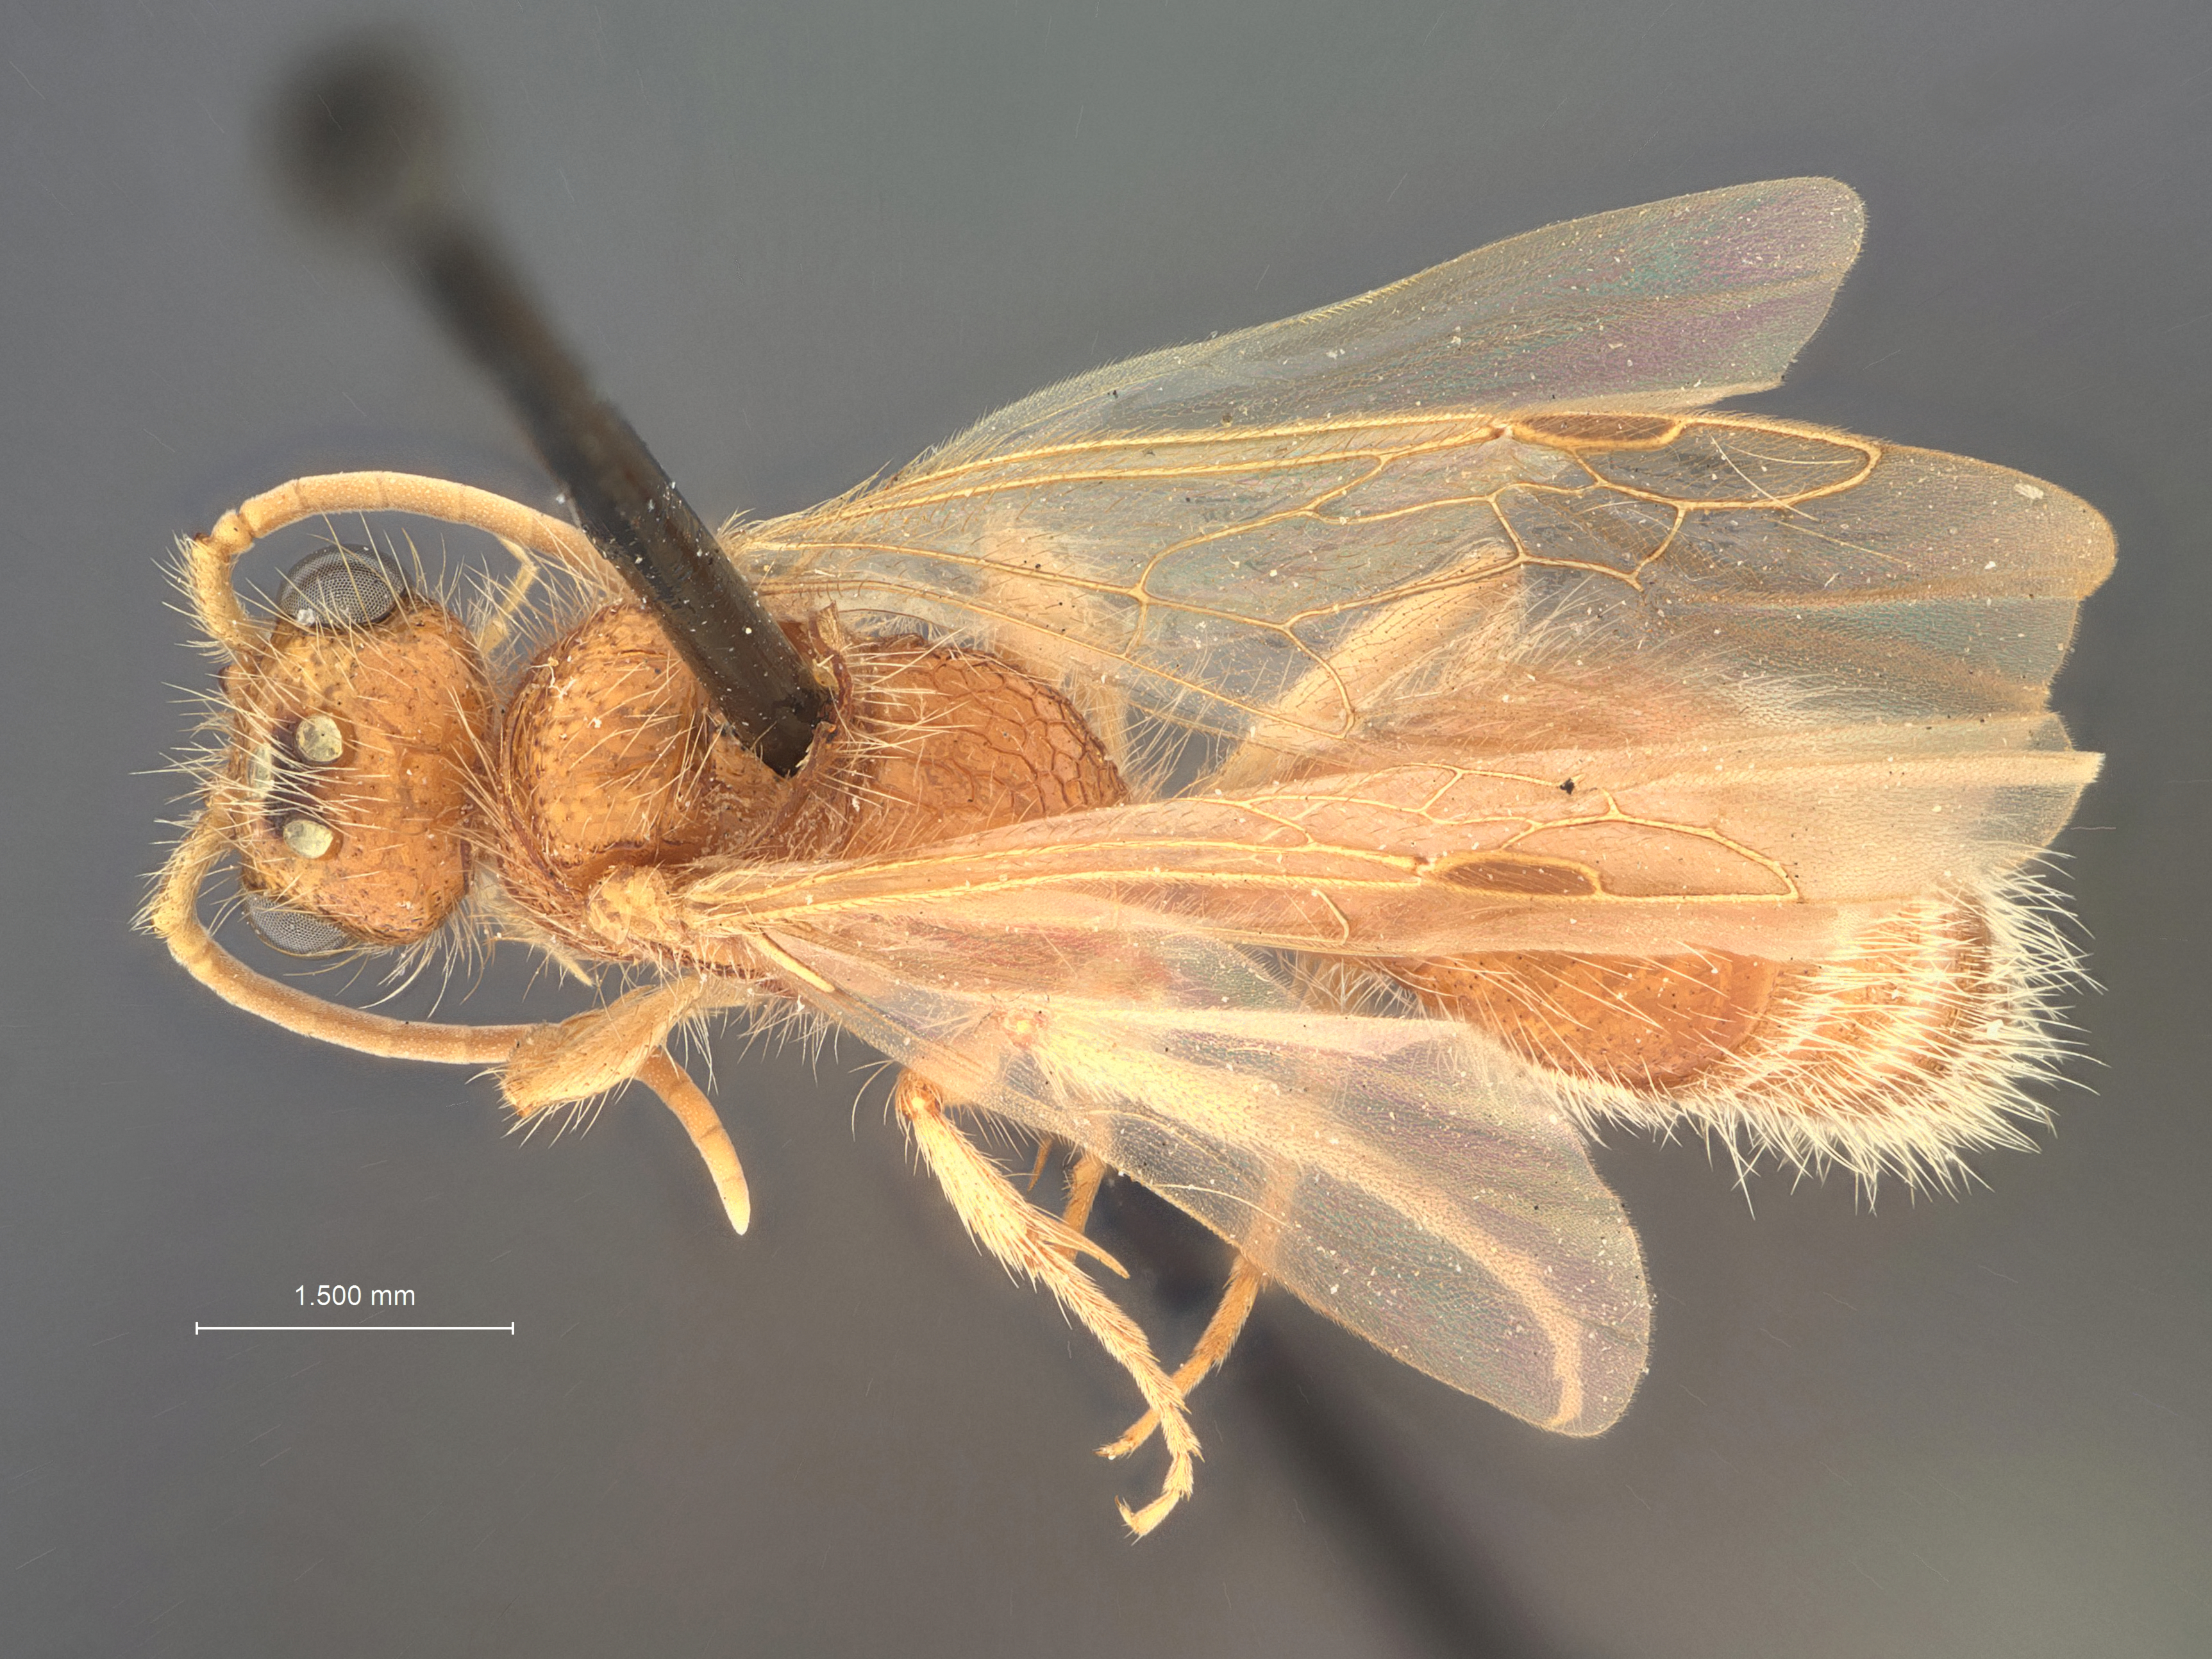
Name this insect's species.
Odontophotopsis dentifera
